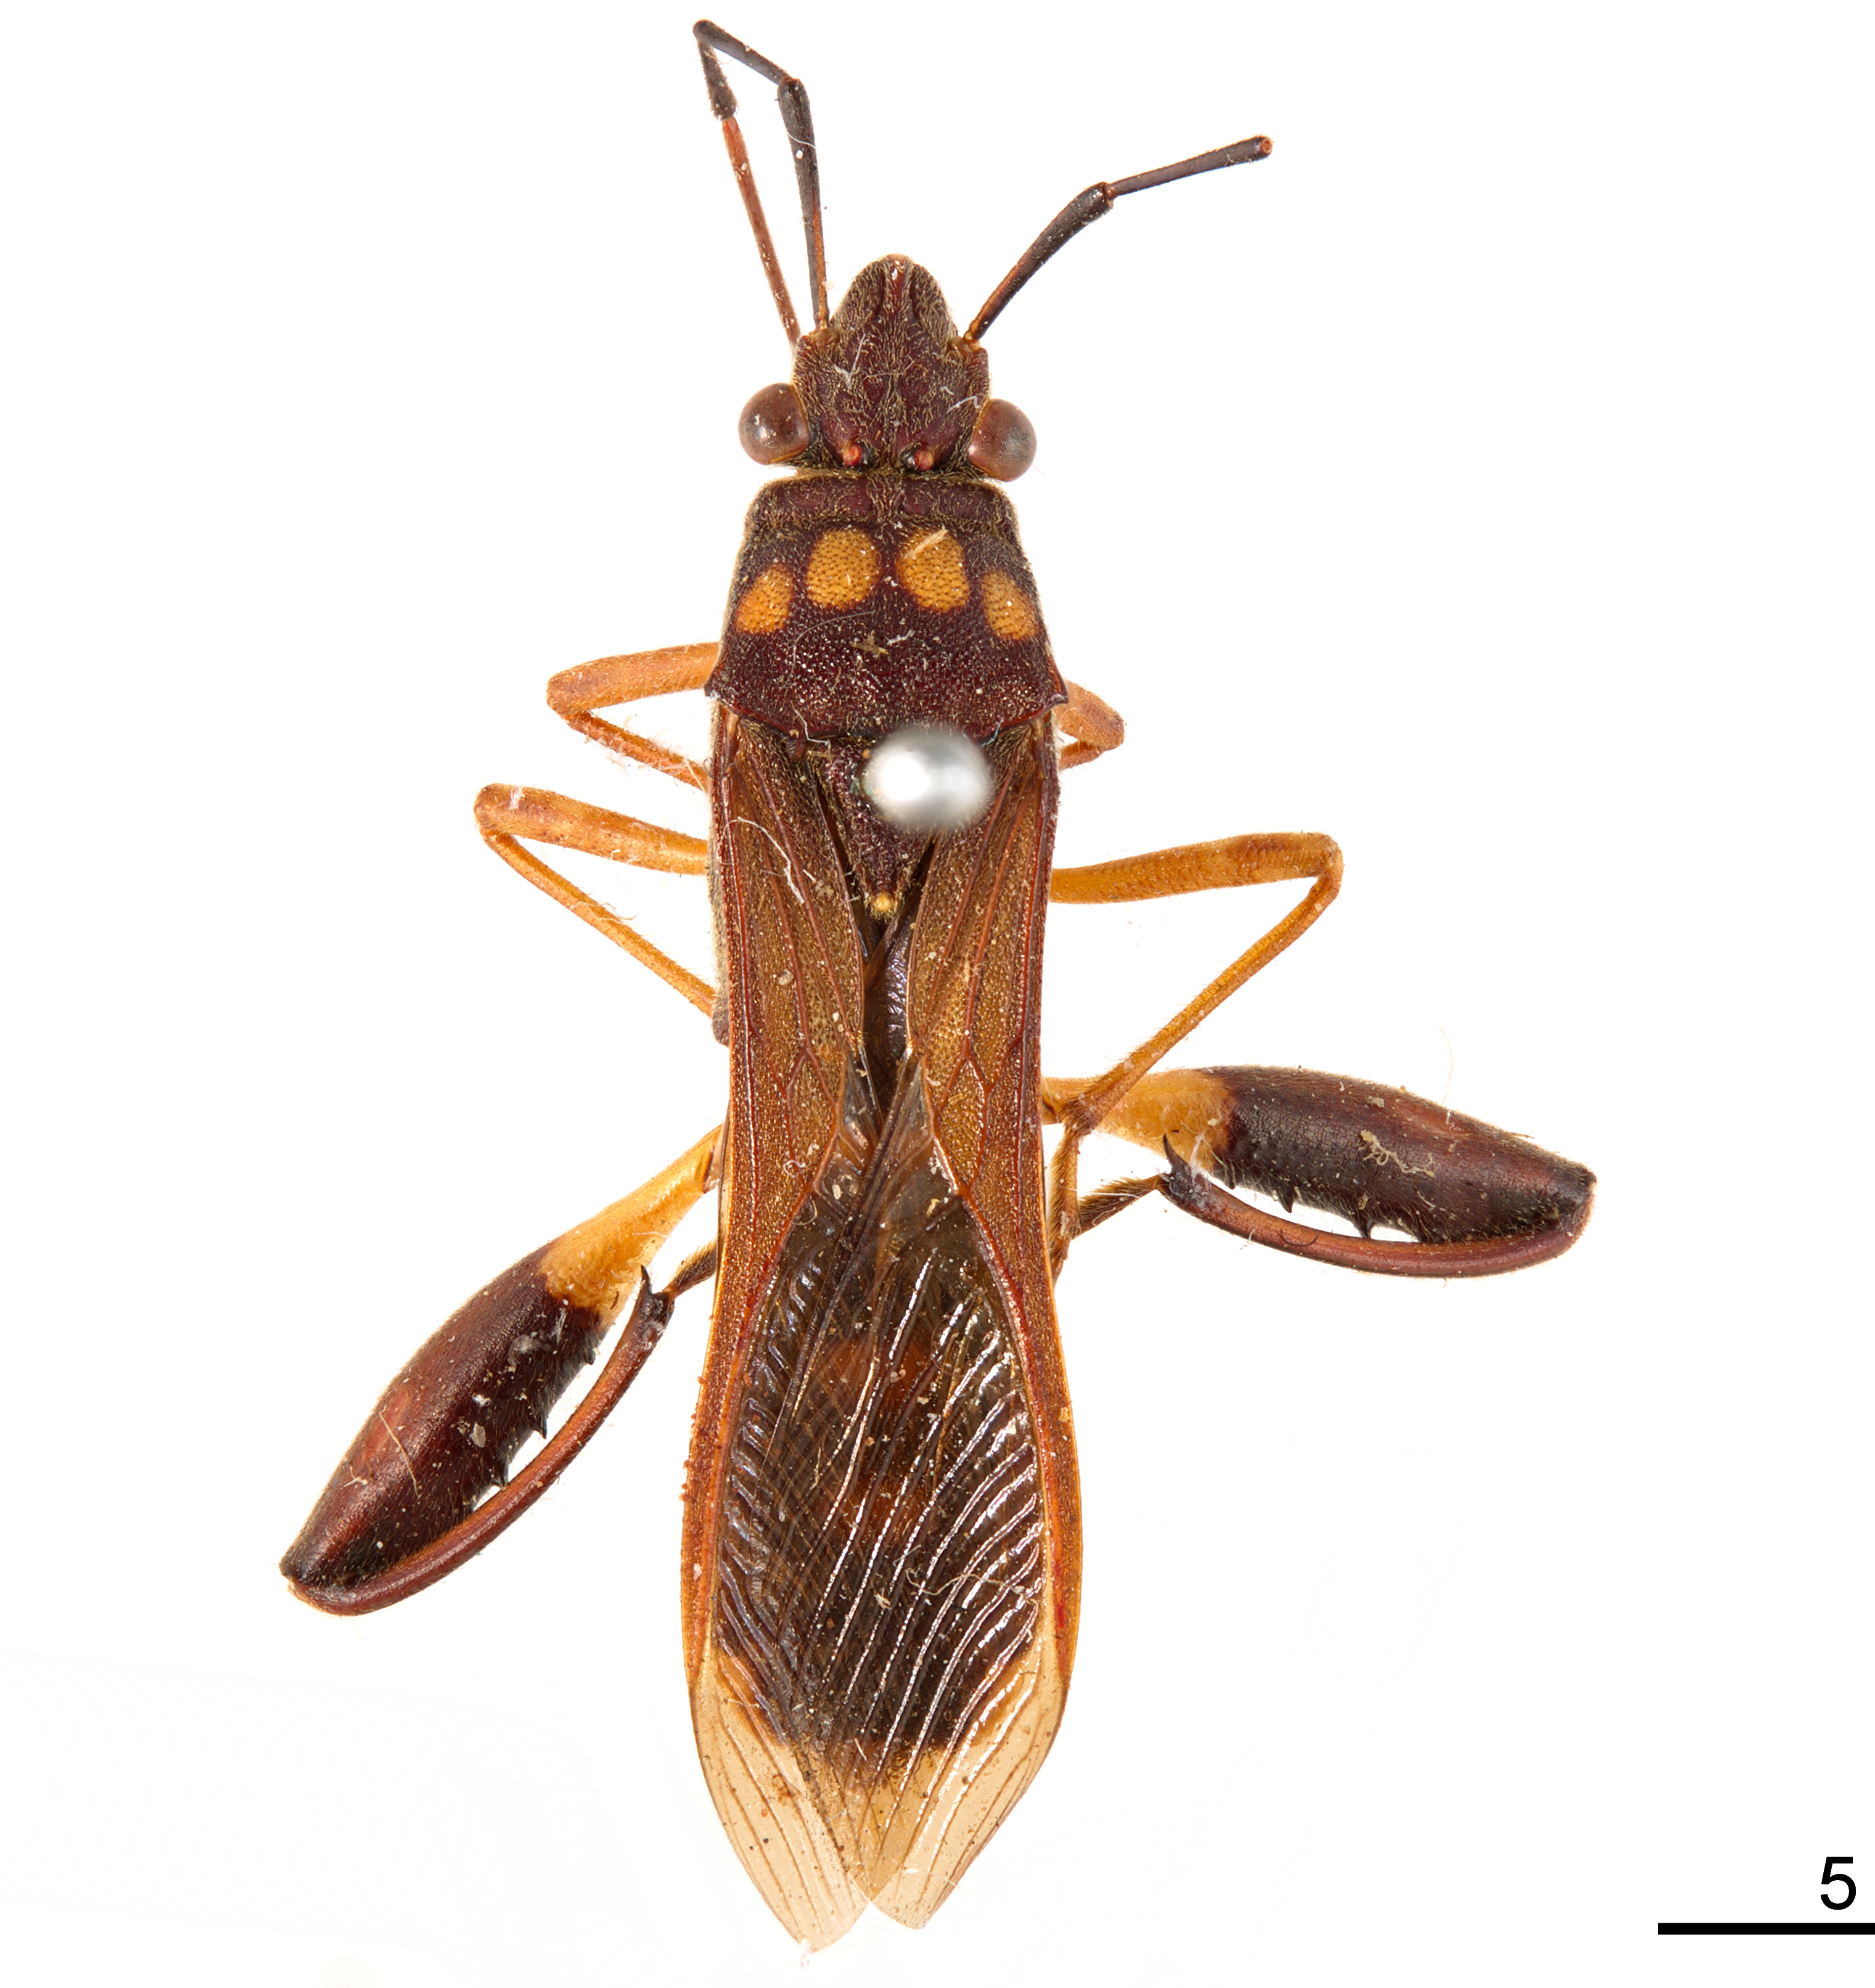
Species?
Tupalus oberthuri
